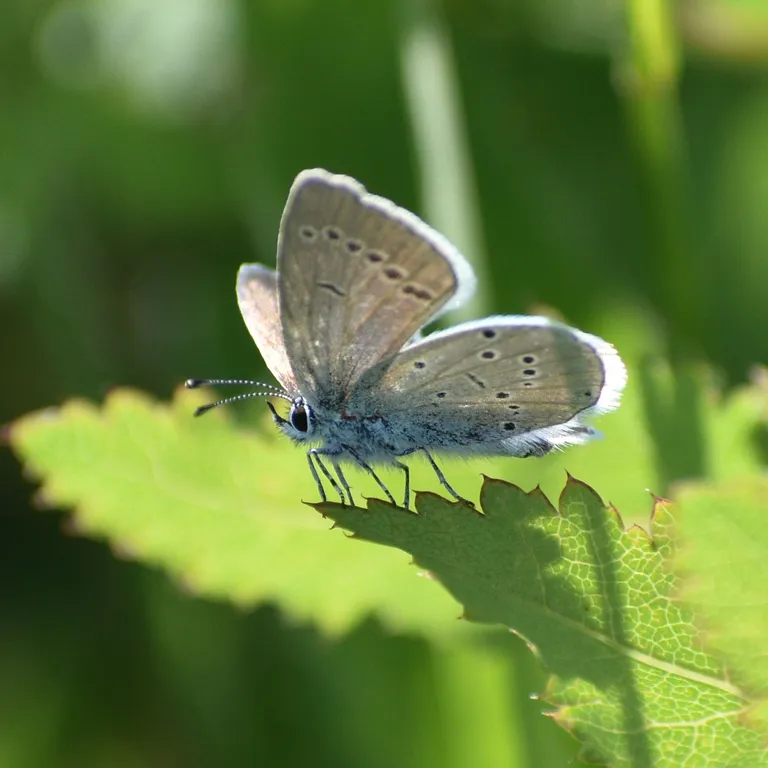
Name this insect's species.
Cupido minimus
